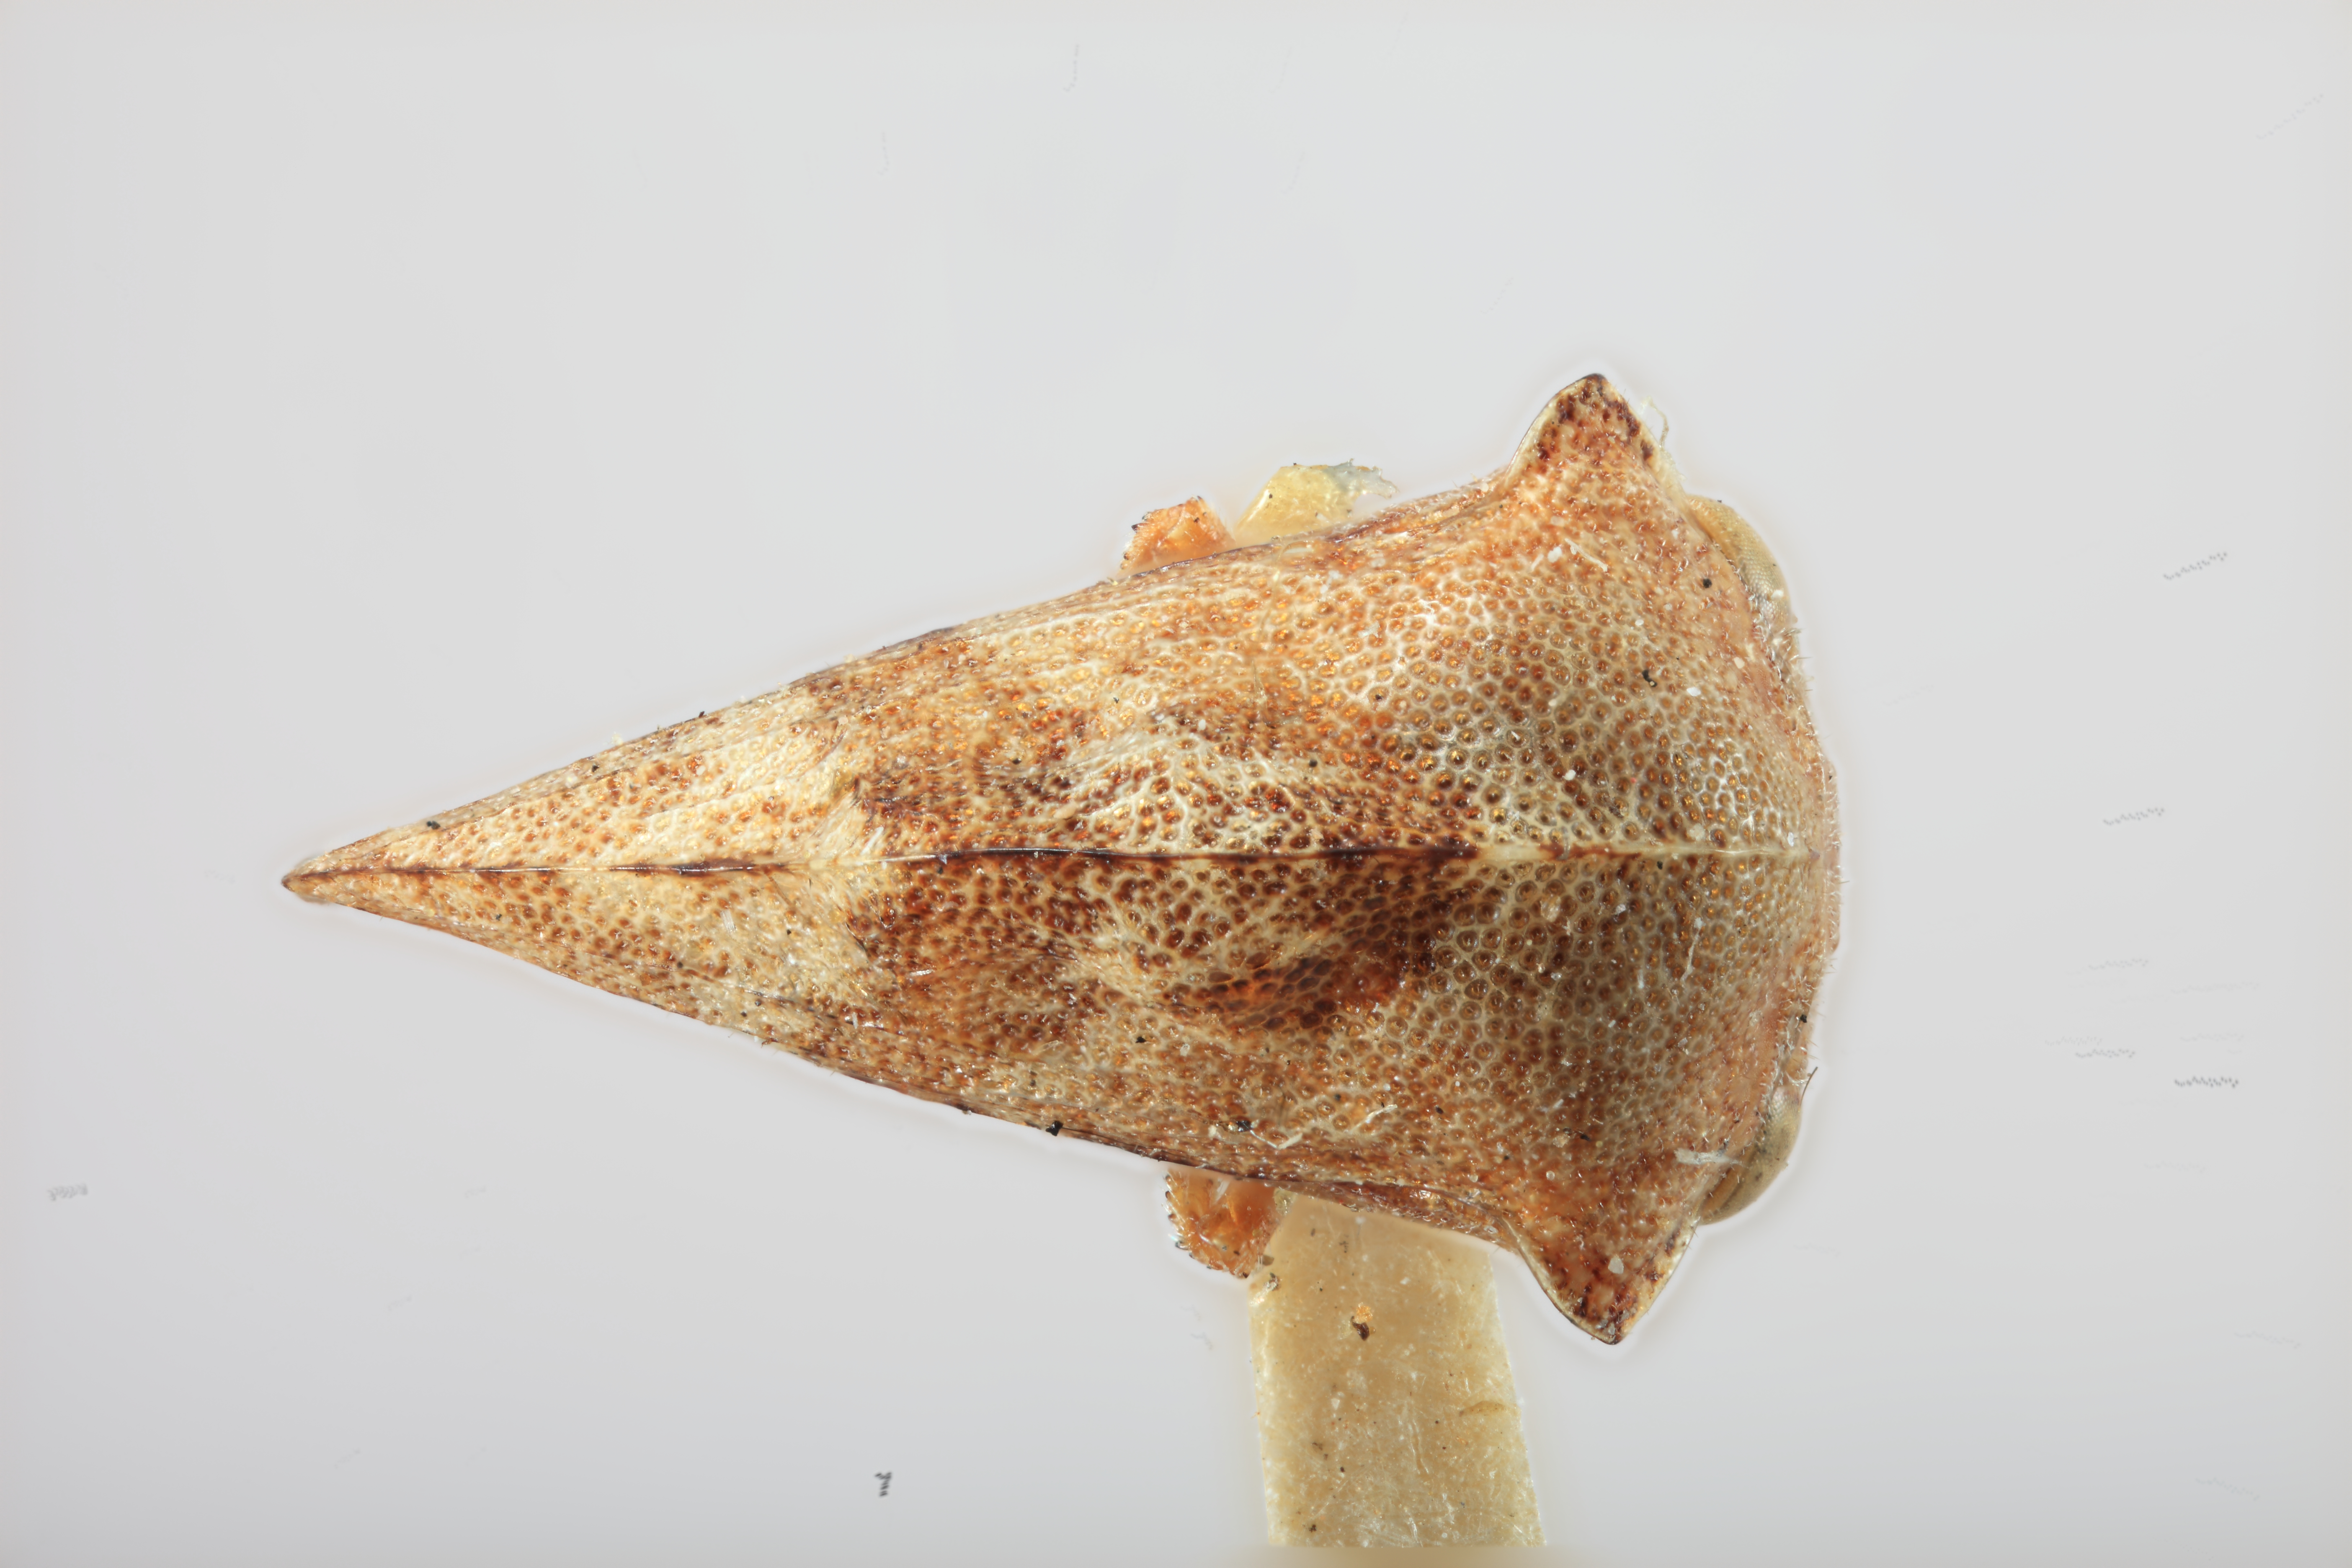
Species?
Telamona brevis
